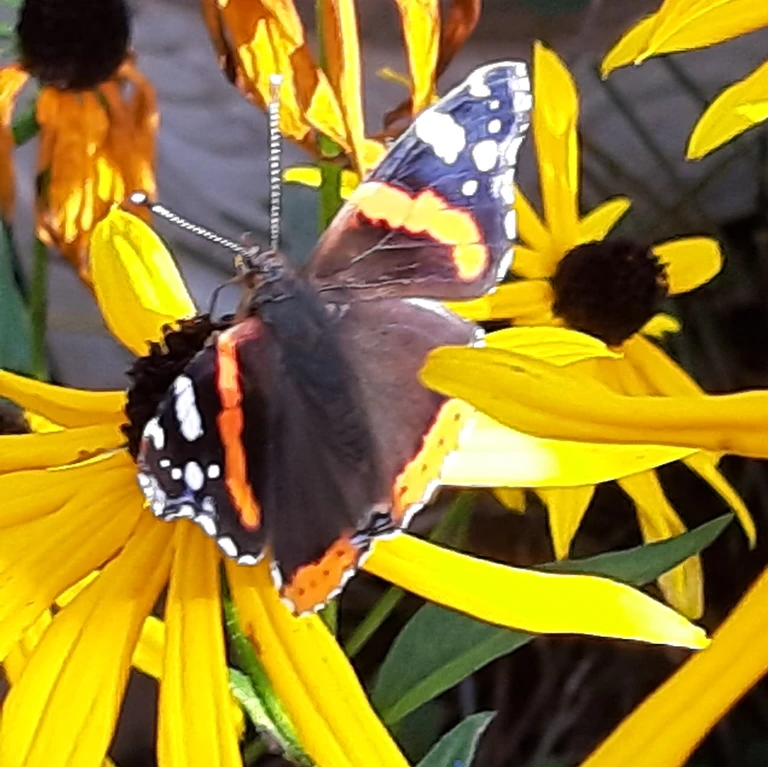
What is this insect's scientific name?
Vanessa atalanta
